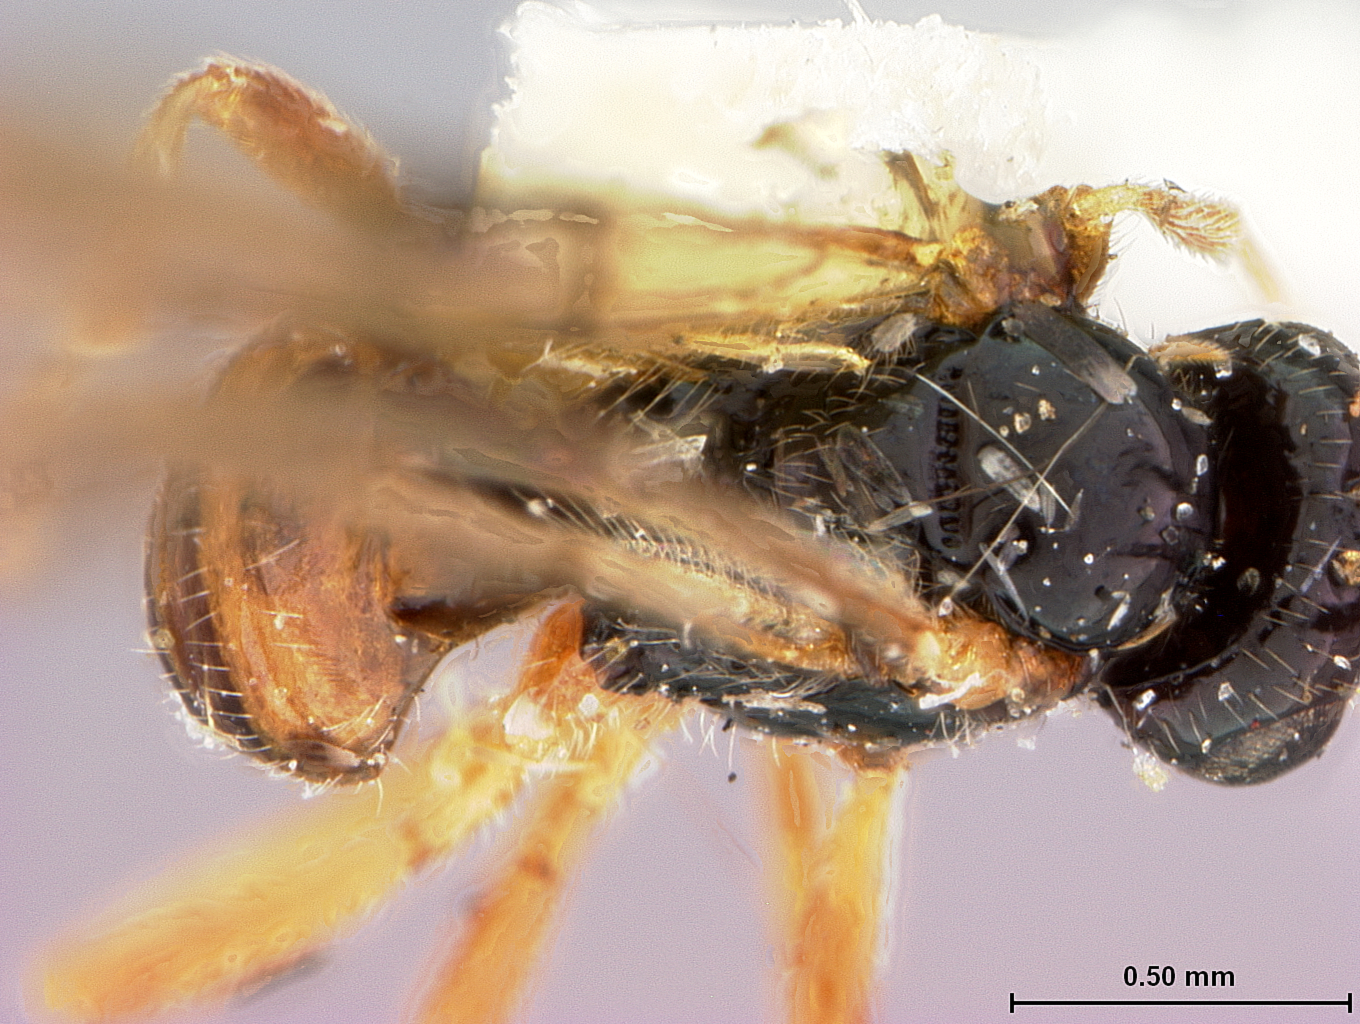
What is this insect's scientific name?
Opius hubbelli
